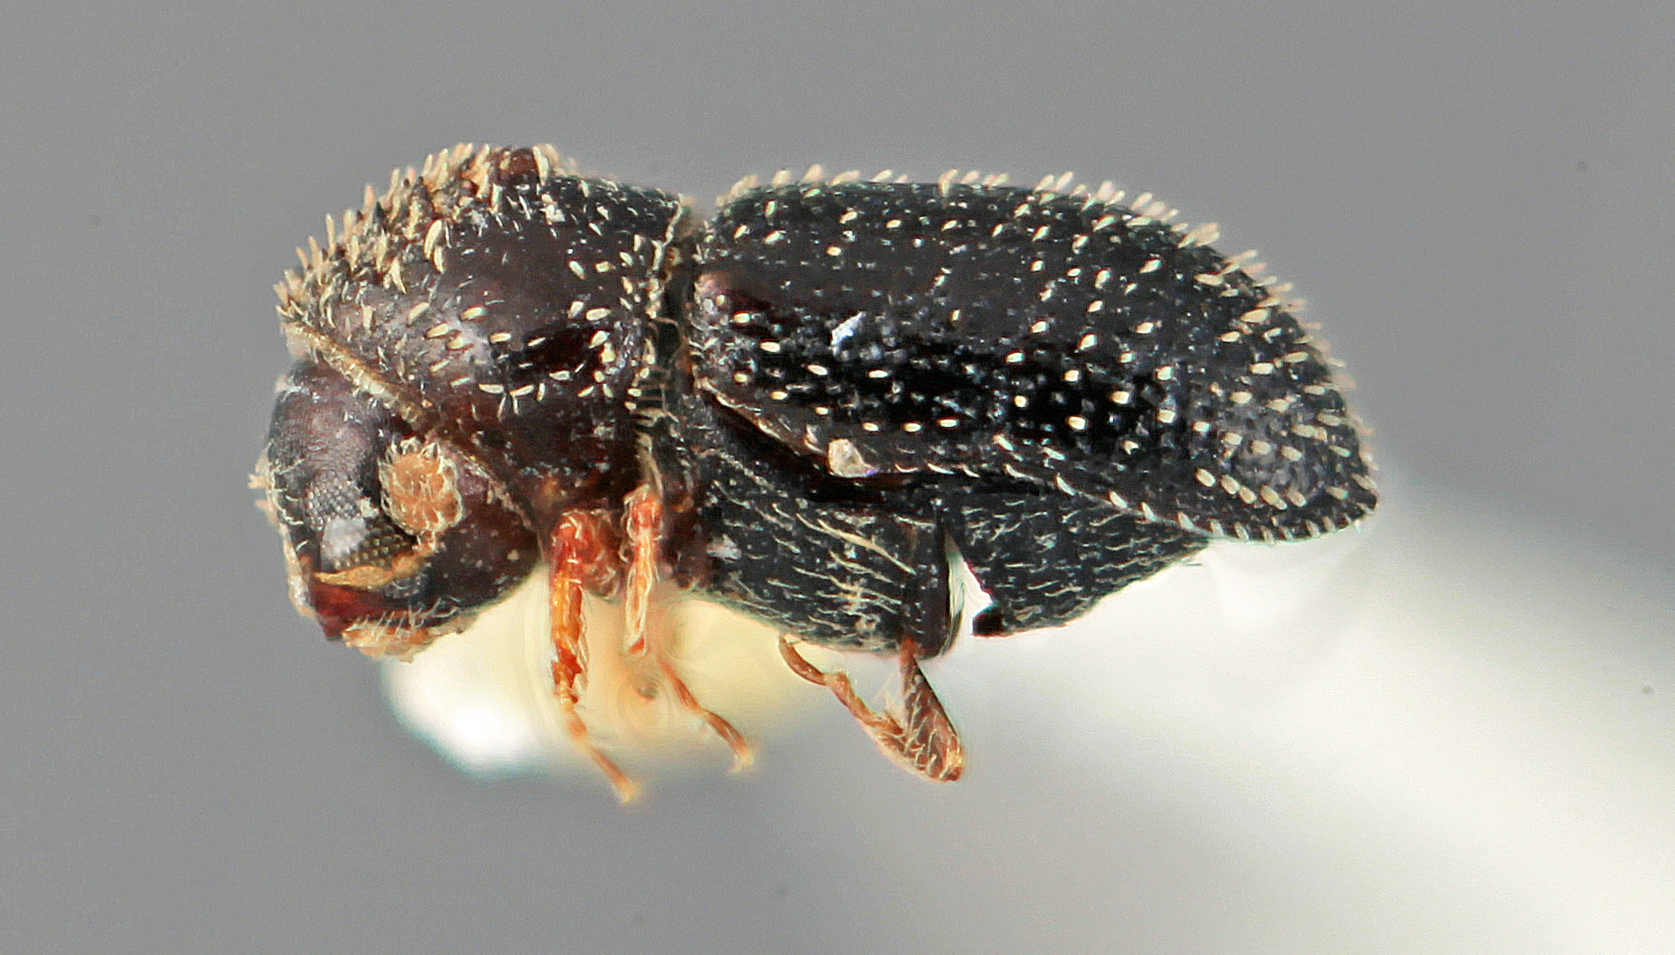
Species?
Pseudothysanoes furvescens
